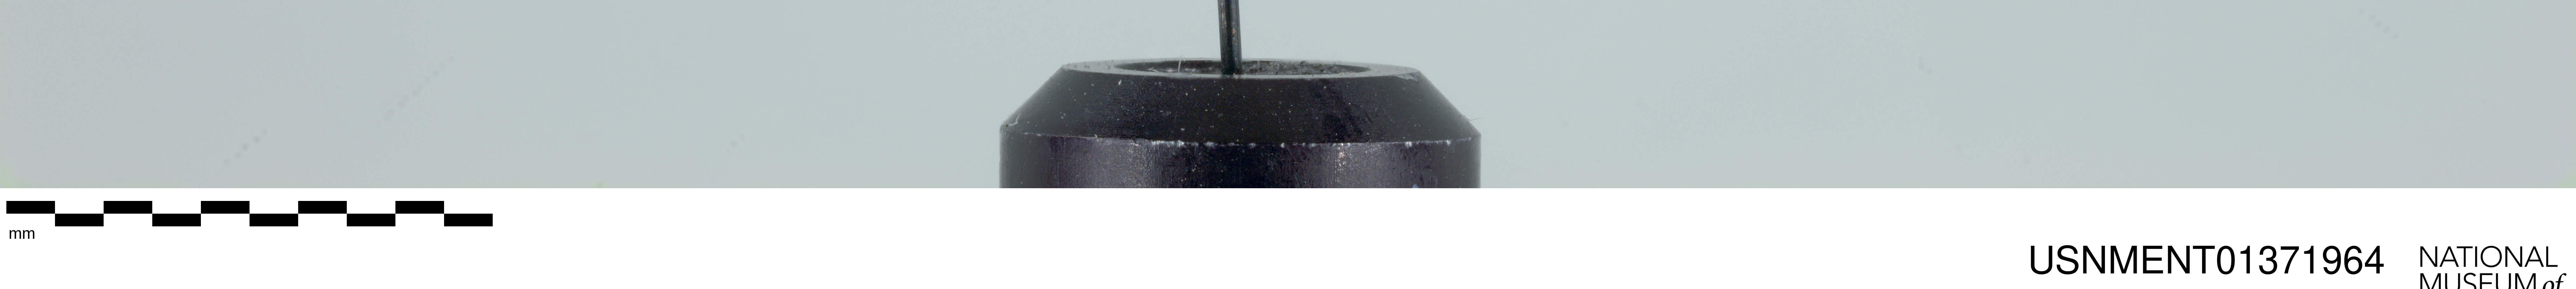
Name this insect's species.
Neorhynchocephalus volaticus
